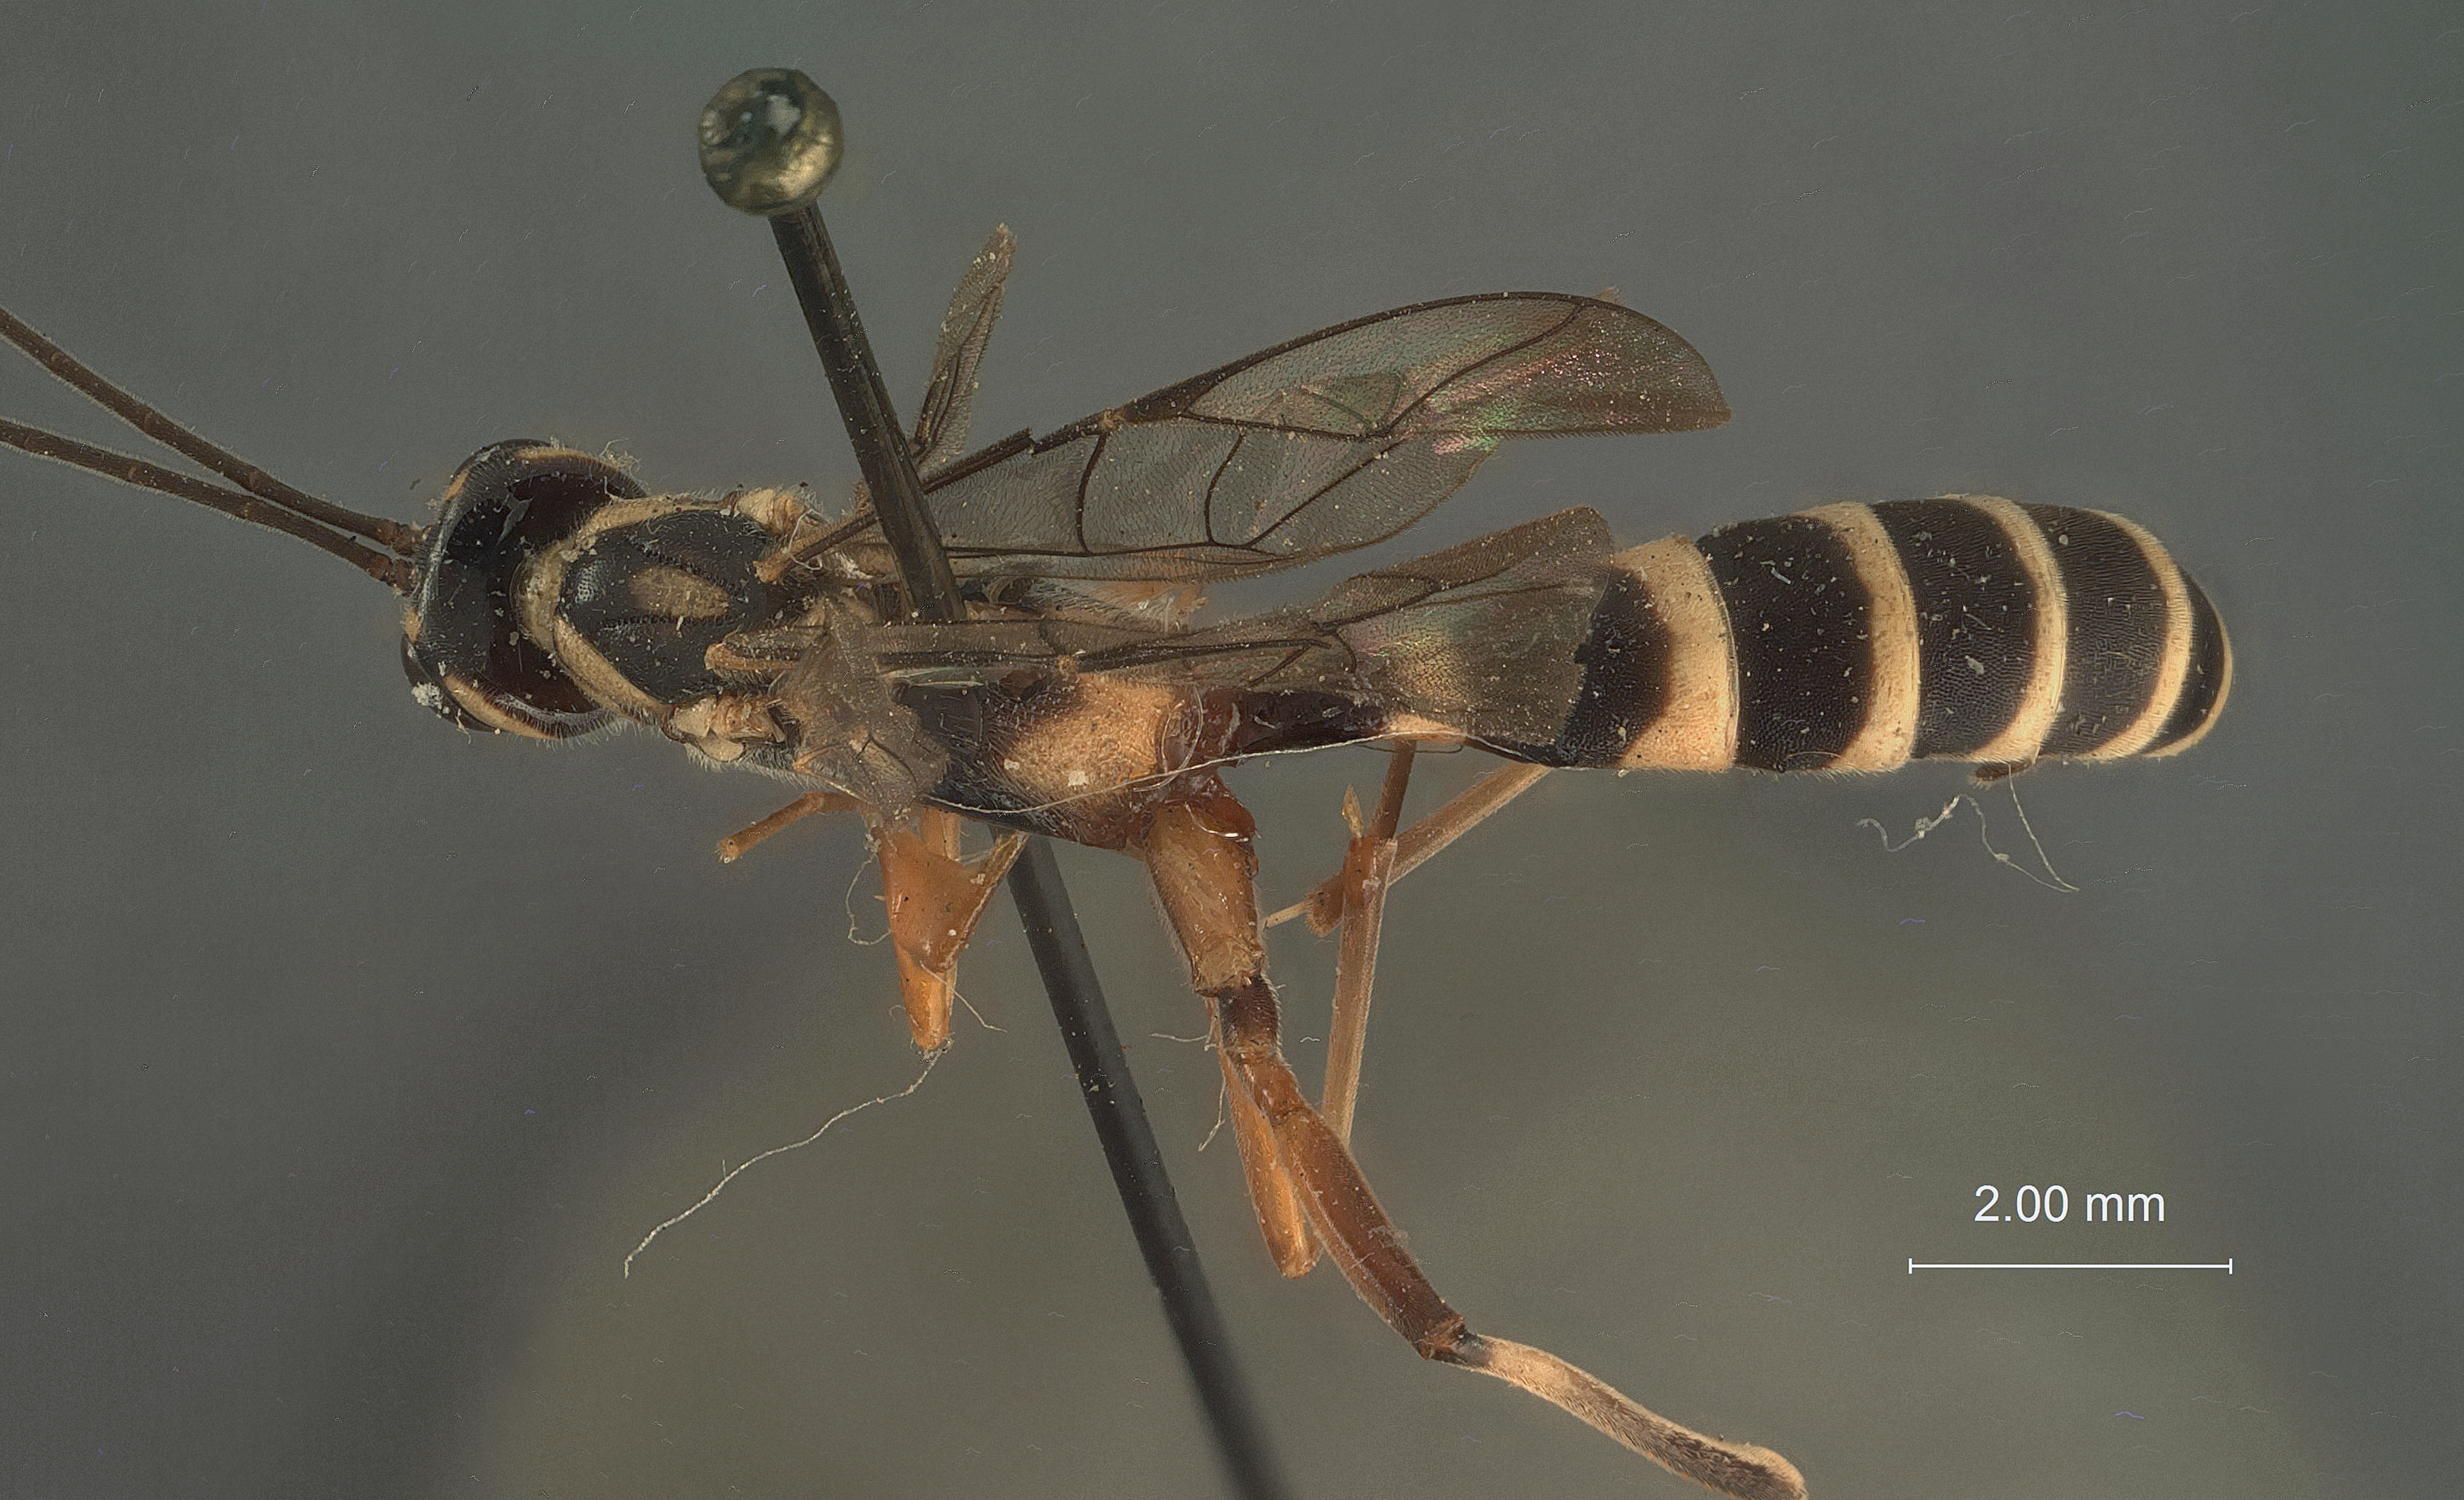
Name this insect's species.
Kriegeria heptazonata
